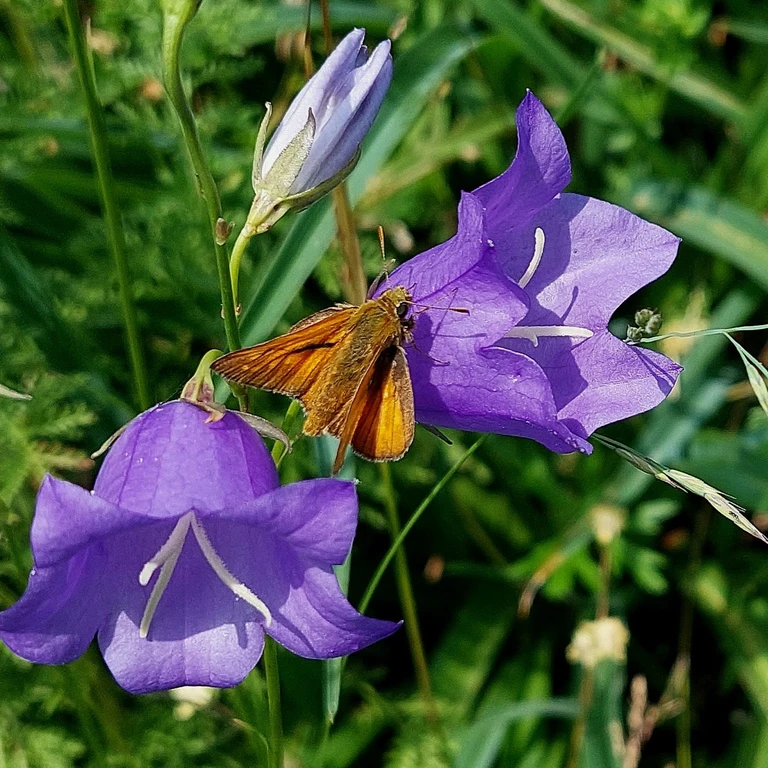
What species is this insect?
Ochlodes sylvanus (also Ochlodes venata)
